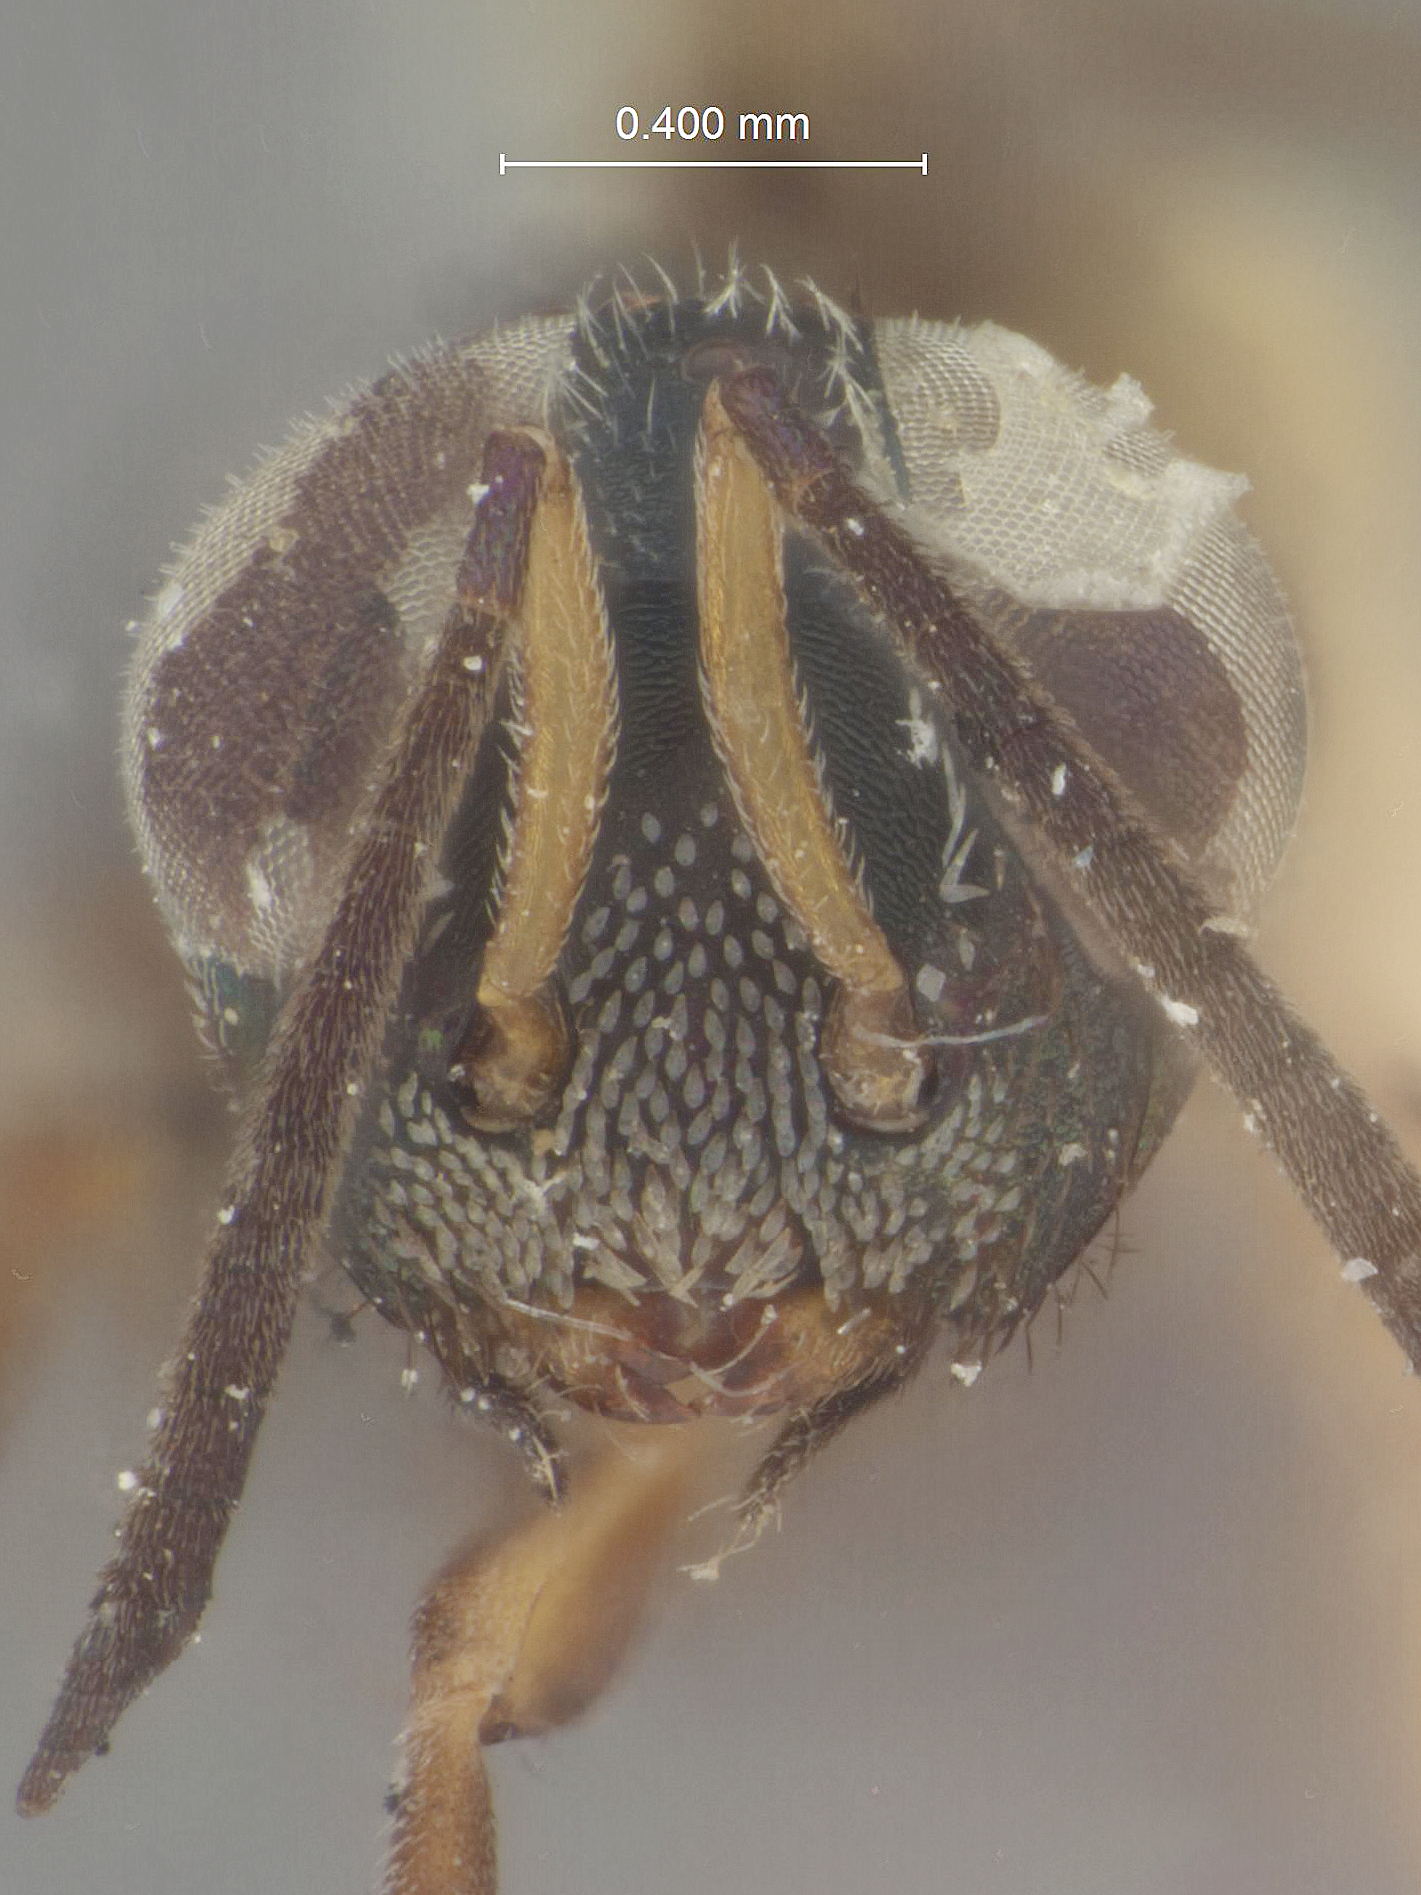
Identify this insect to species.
Anastatoidea brachartonae
